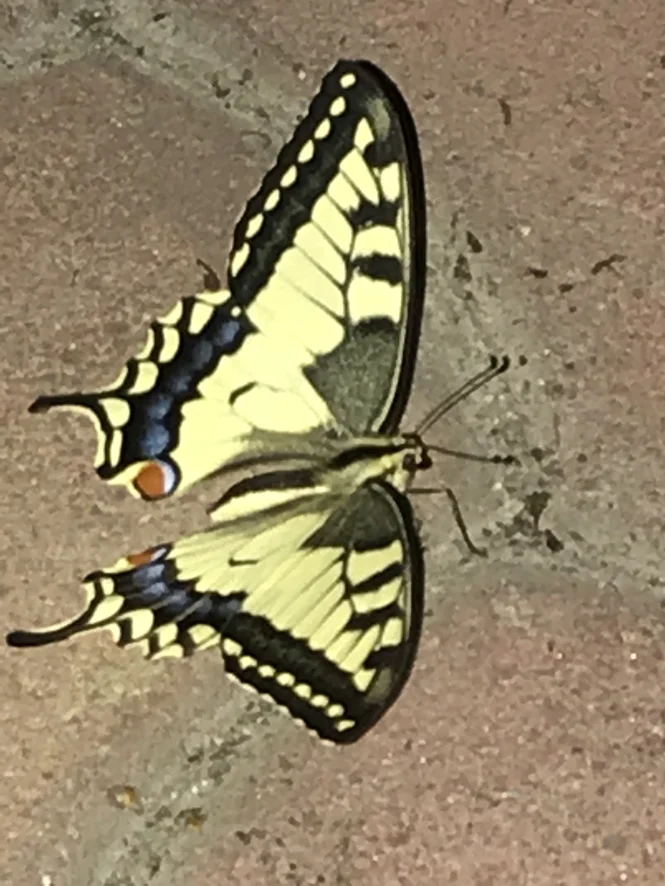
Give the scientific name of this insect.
Papilio machaon
